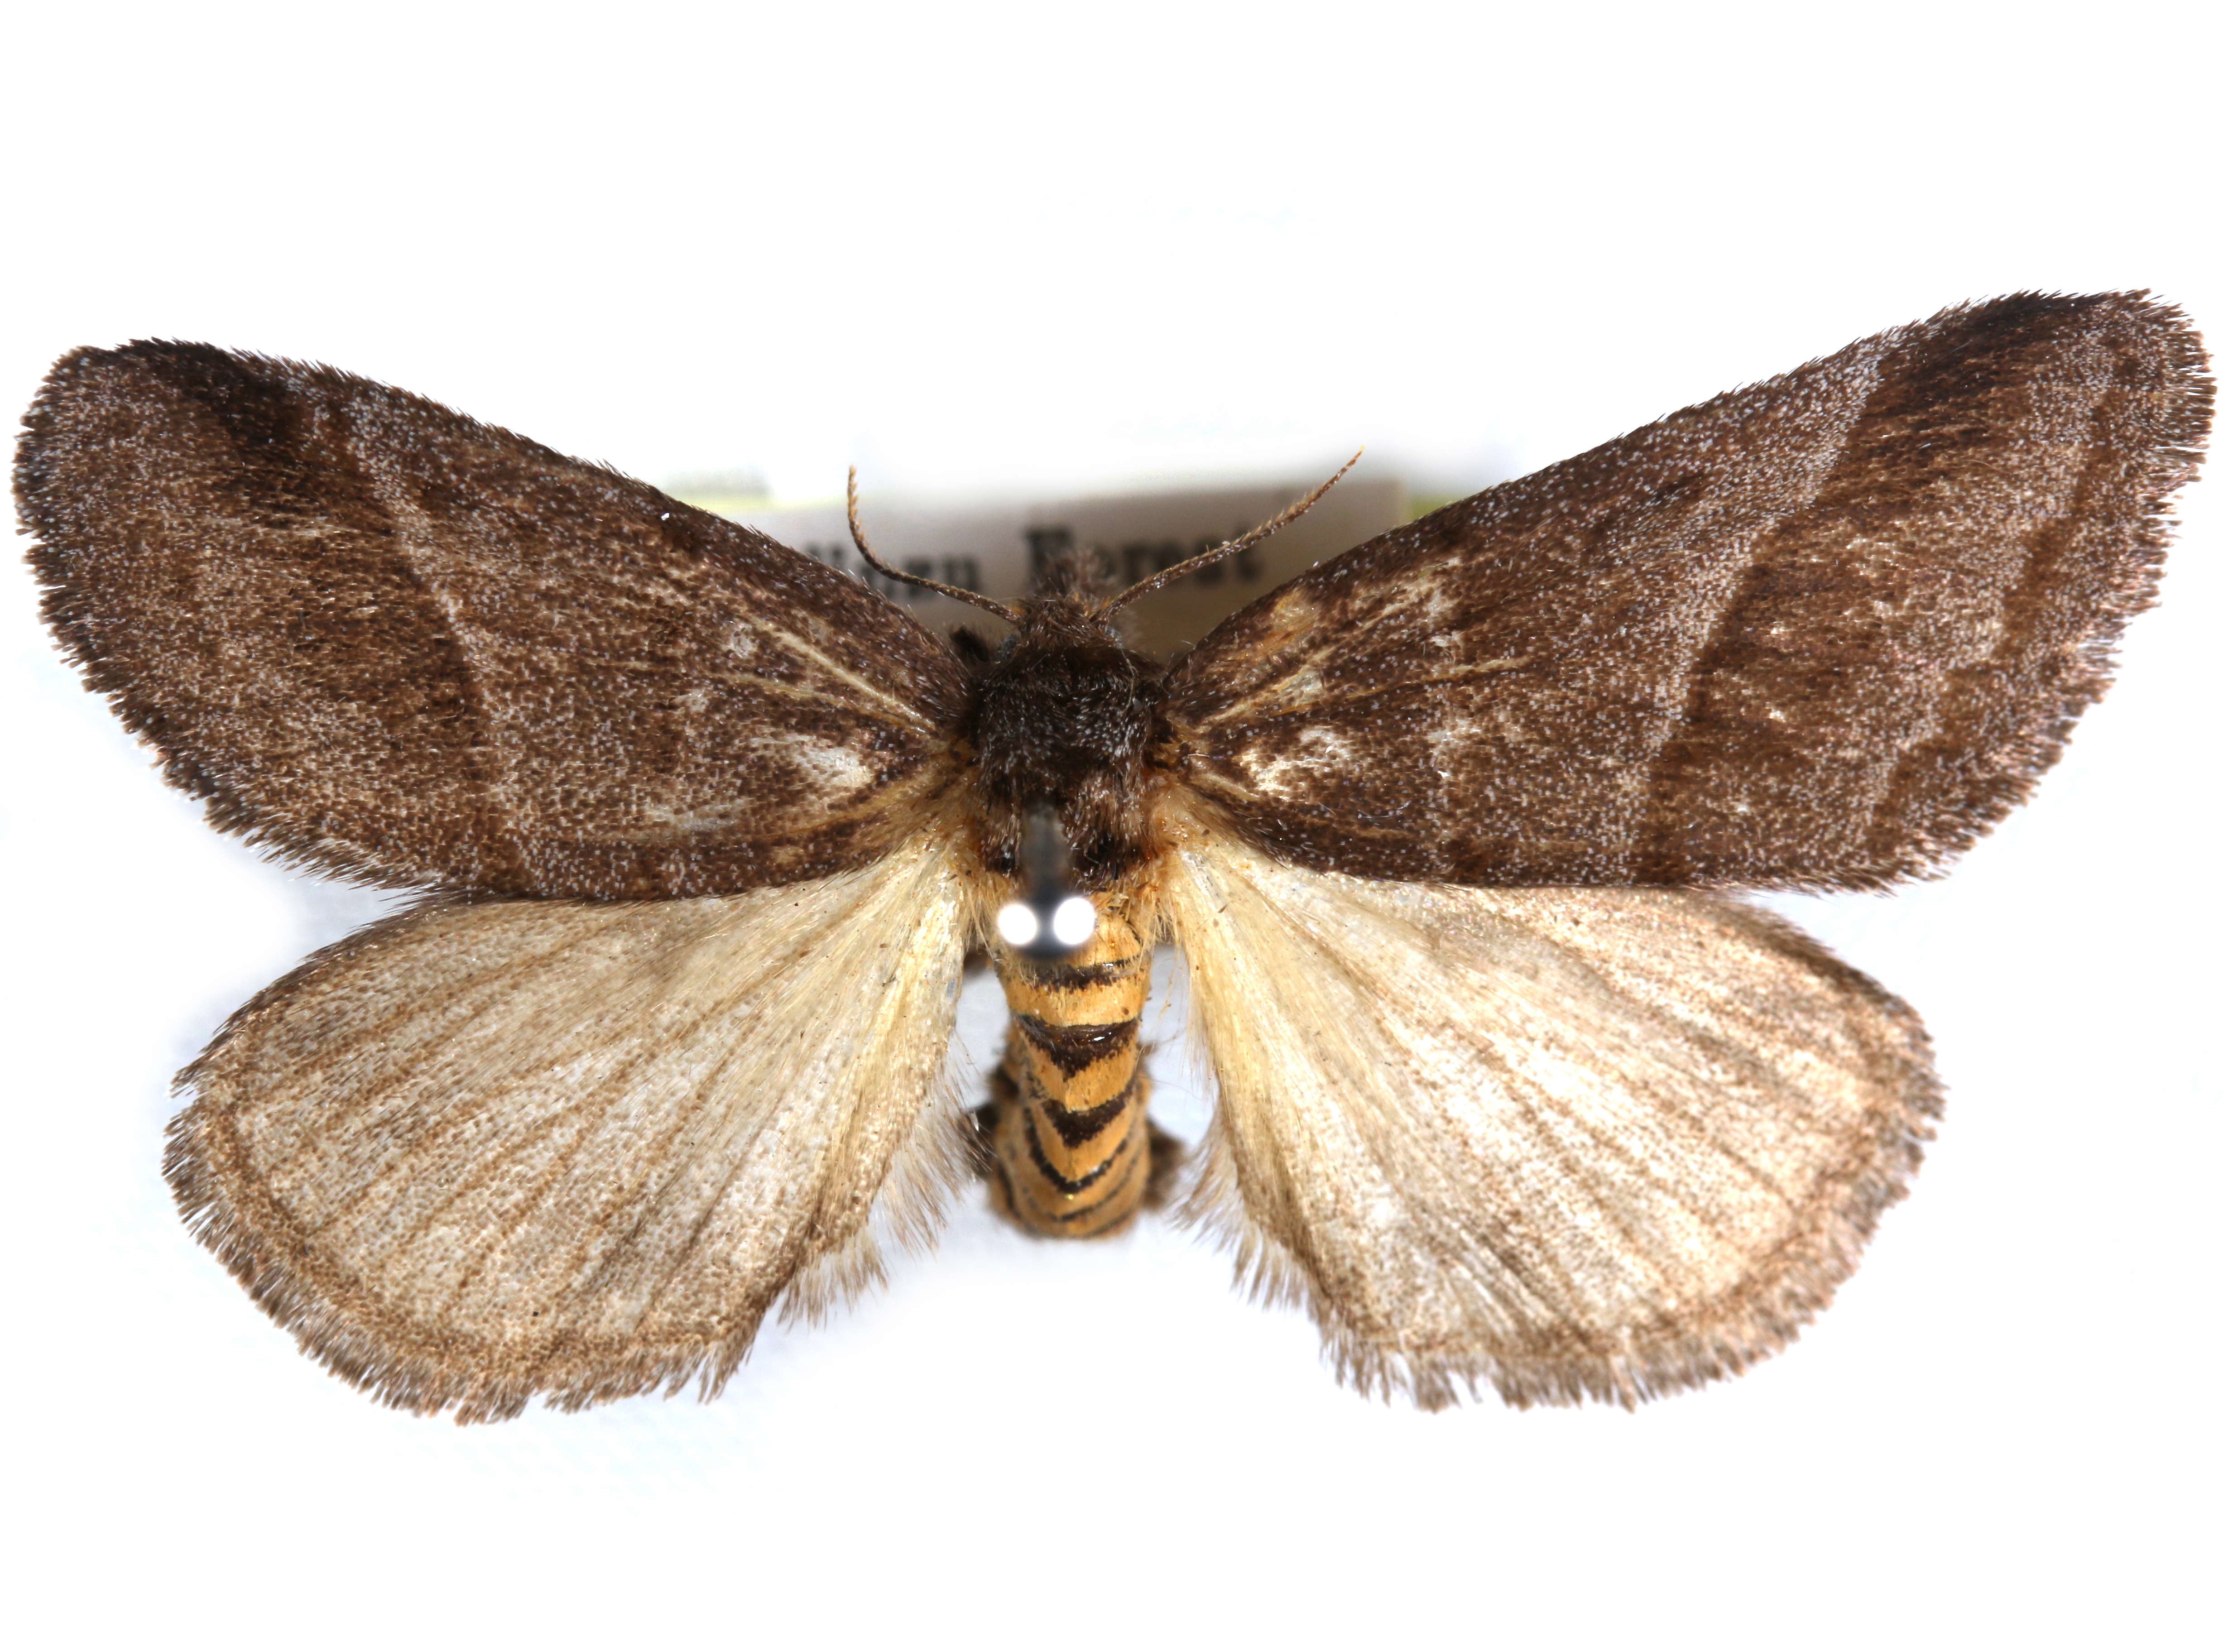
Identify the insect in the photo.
Lymantriades obliqualinea
